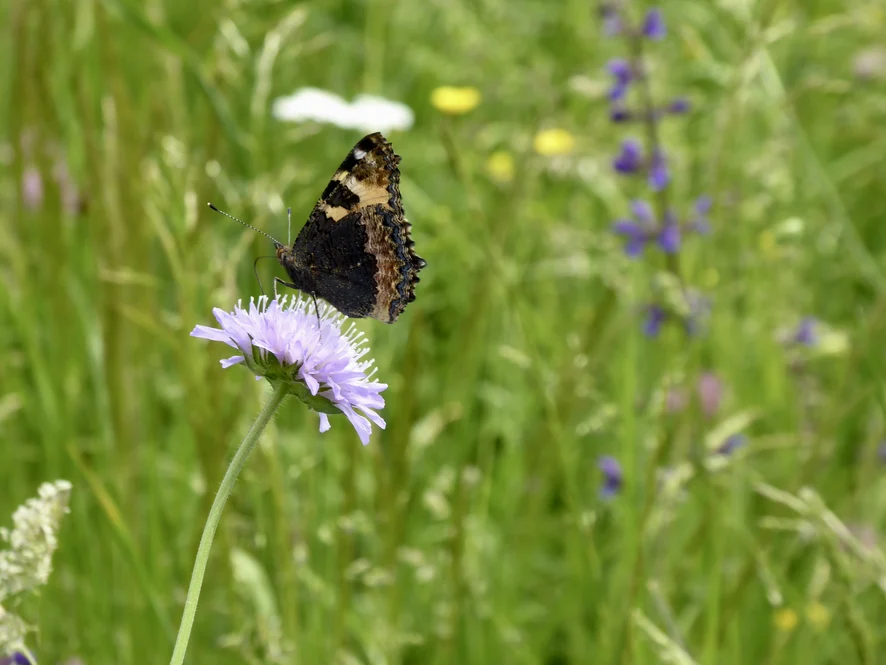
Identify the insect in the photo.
Aglais urticae
